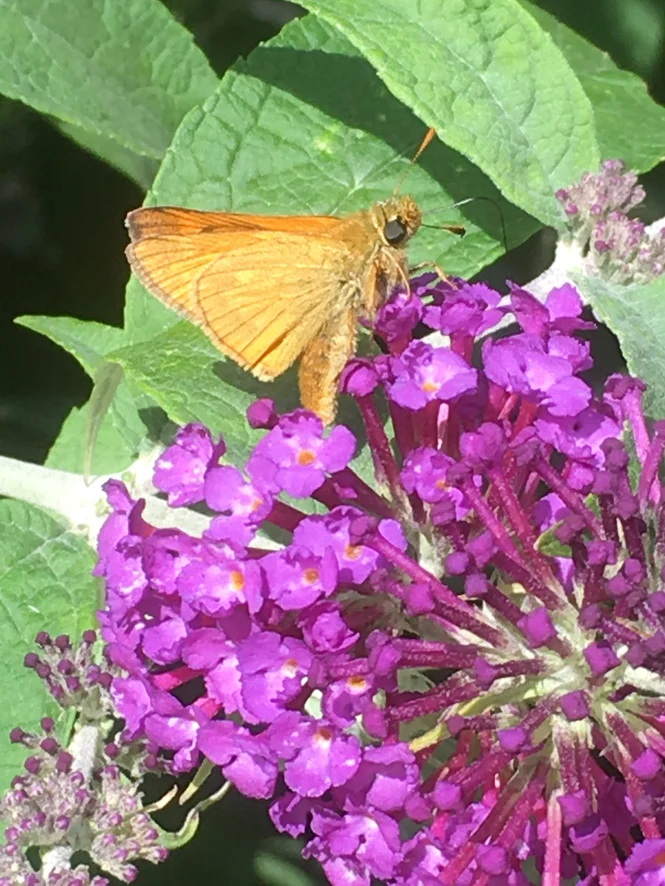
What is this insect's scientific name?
Ochlodes sylvanus (also Ochlodes venata)
